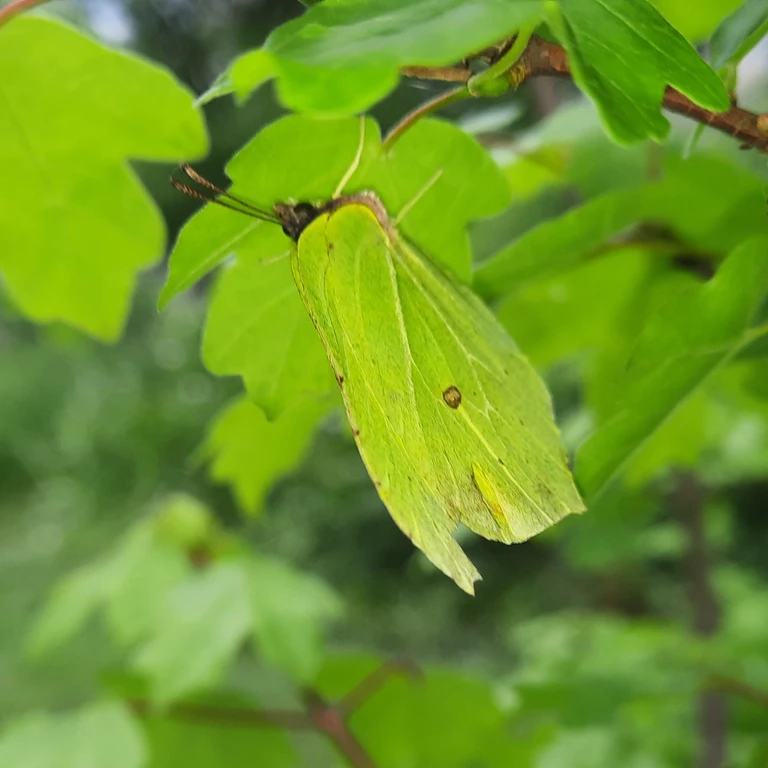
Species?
Gonepteryx rhamni
